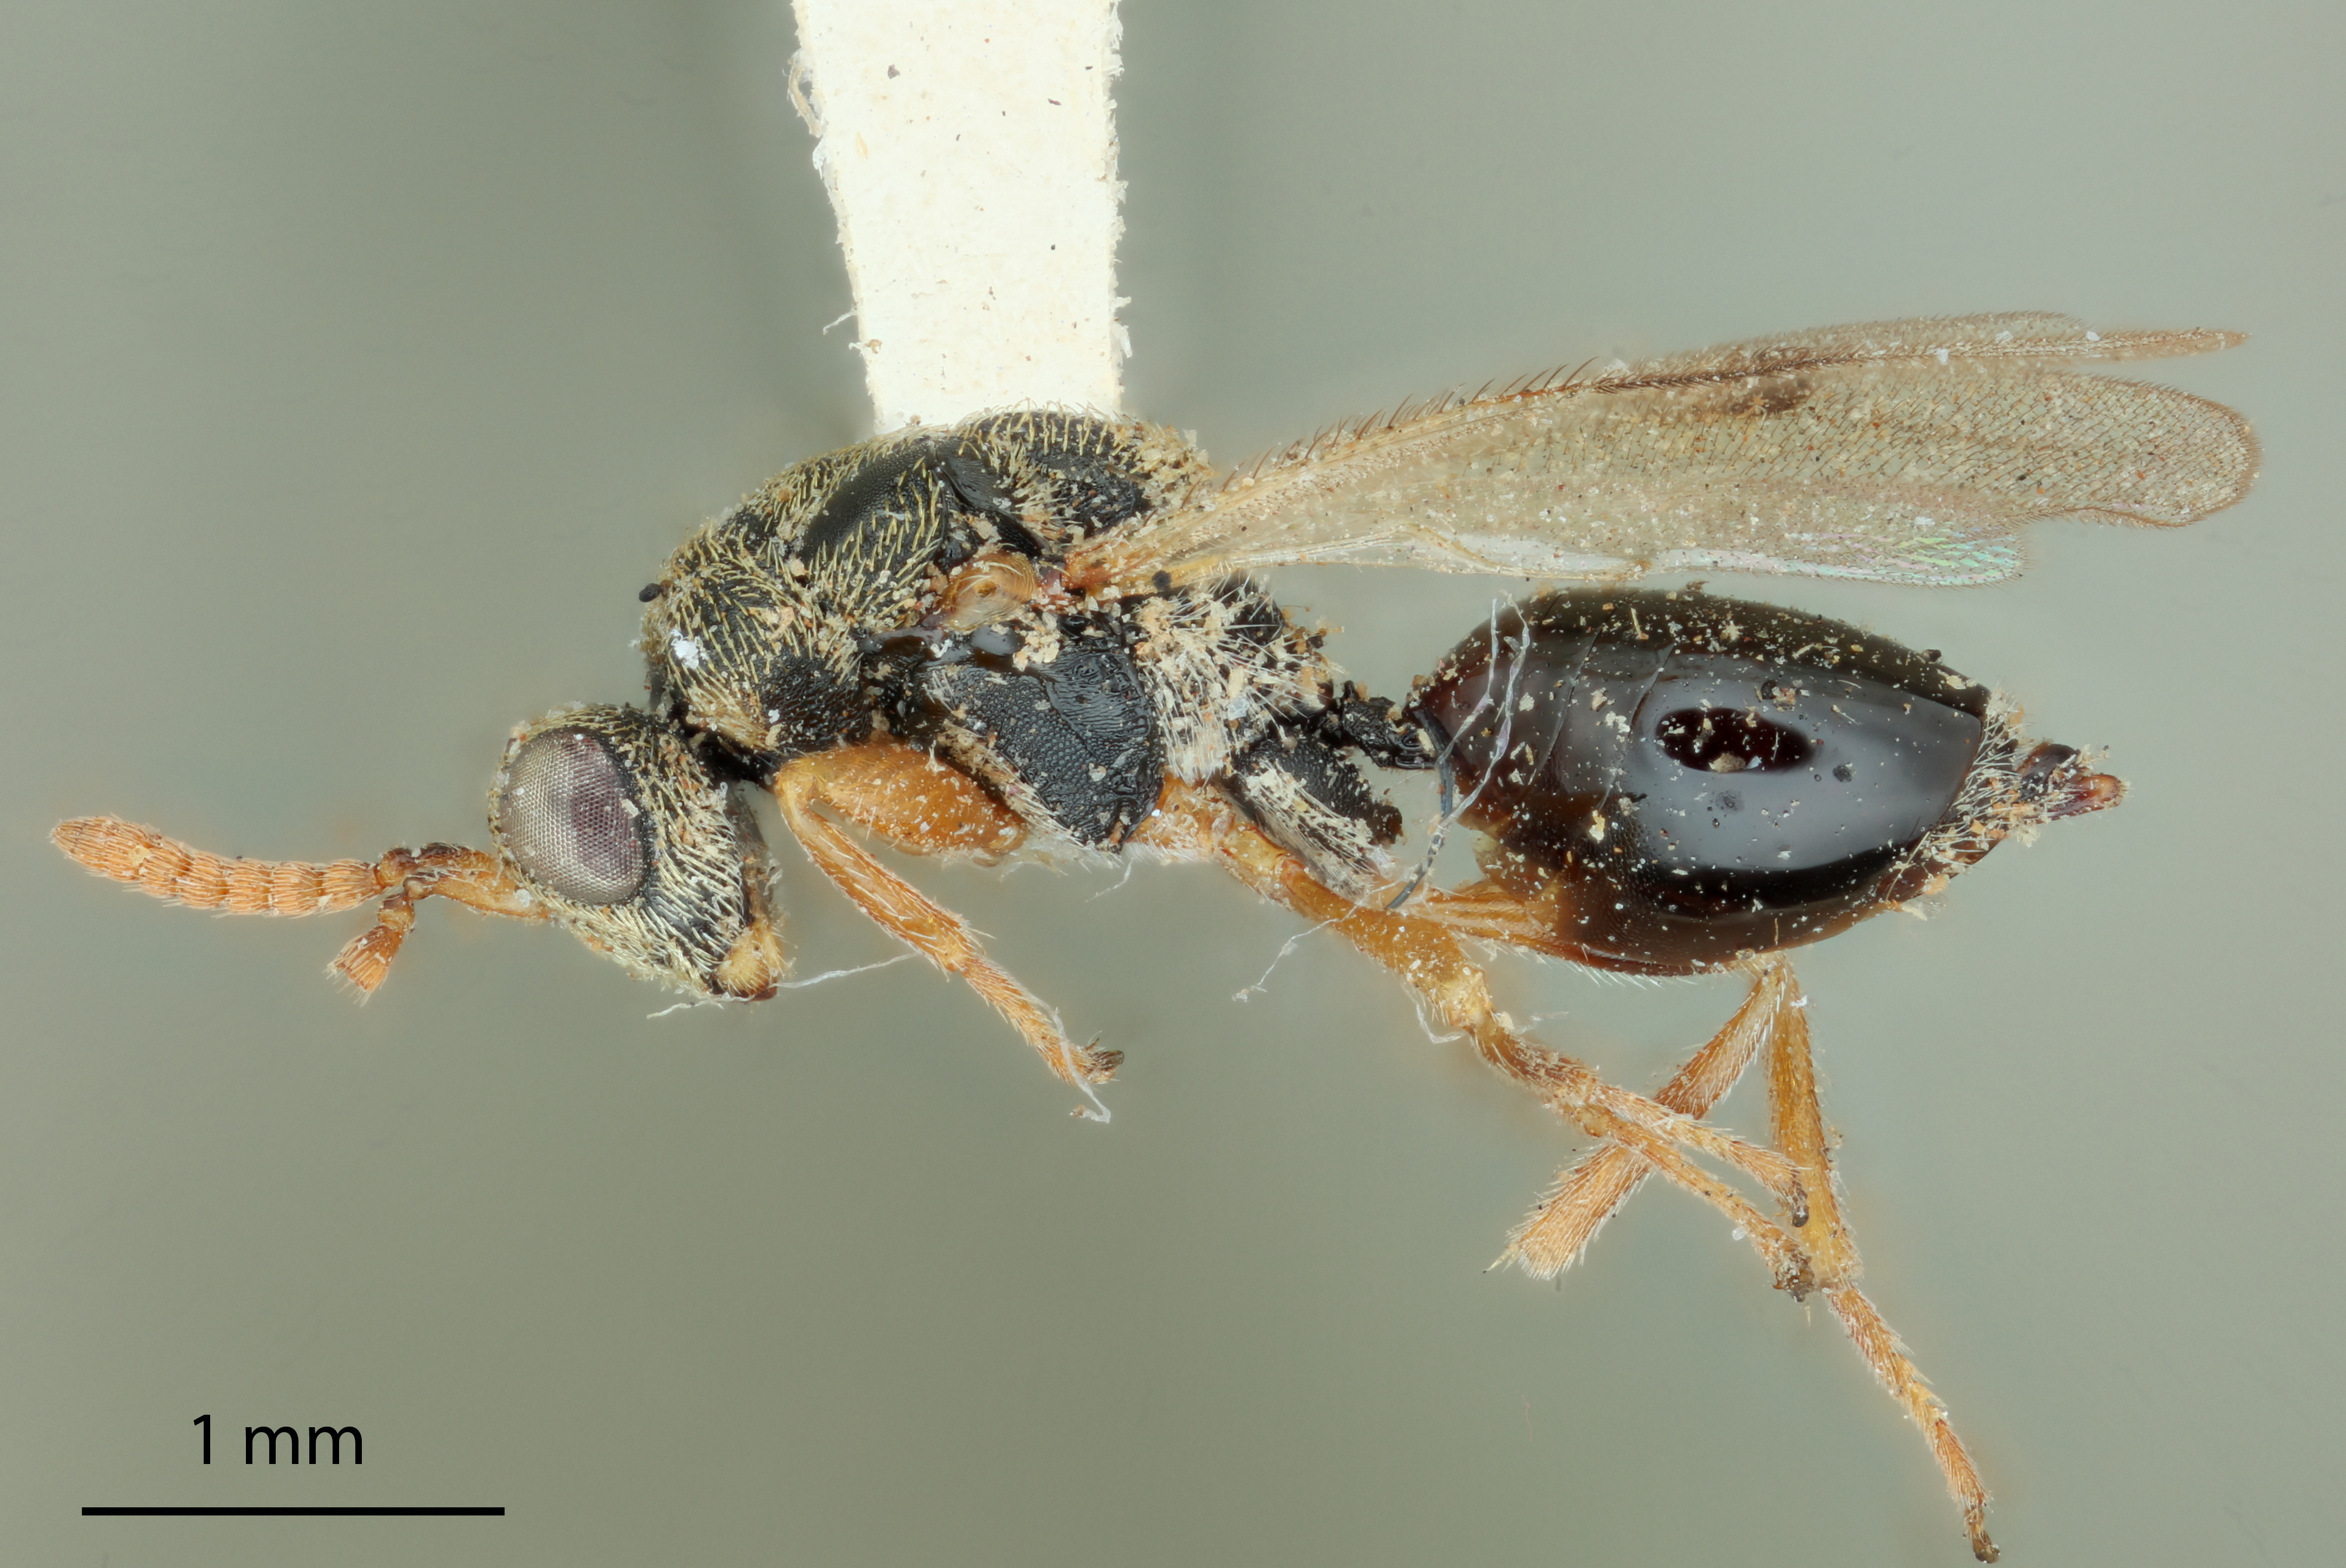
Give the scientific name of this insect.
Eurytoma eucalypti
